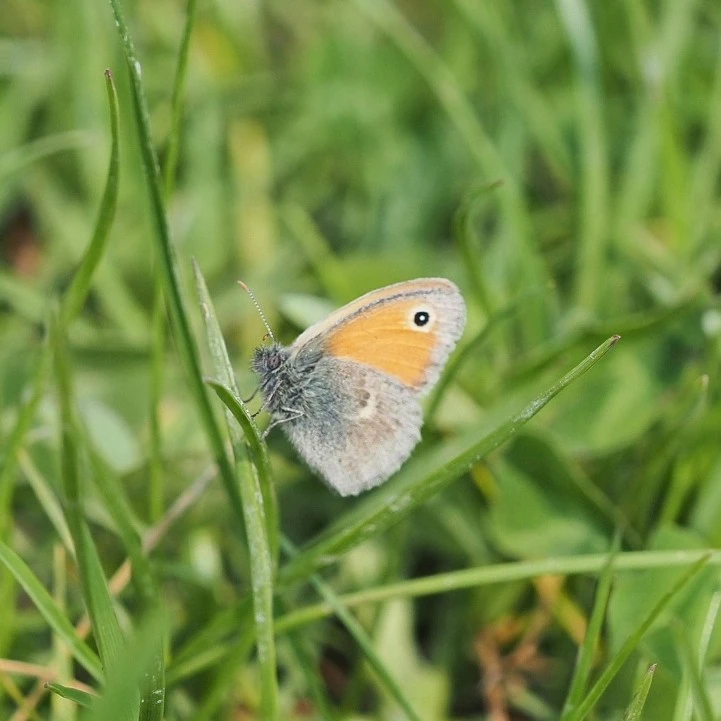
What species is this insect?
Coenonympha pamphilus
